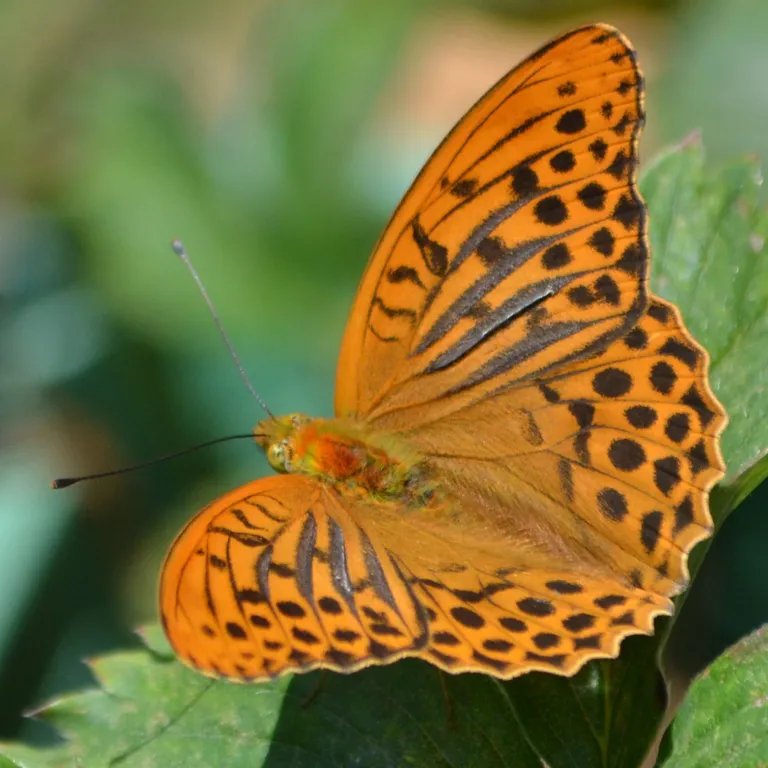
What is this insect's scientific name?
Argynnis paphia
